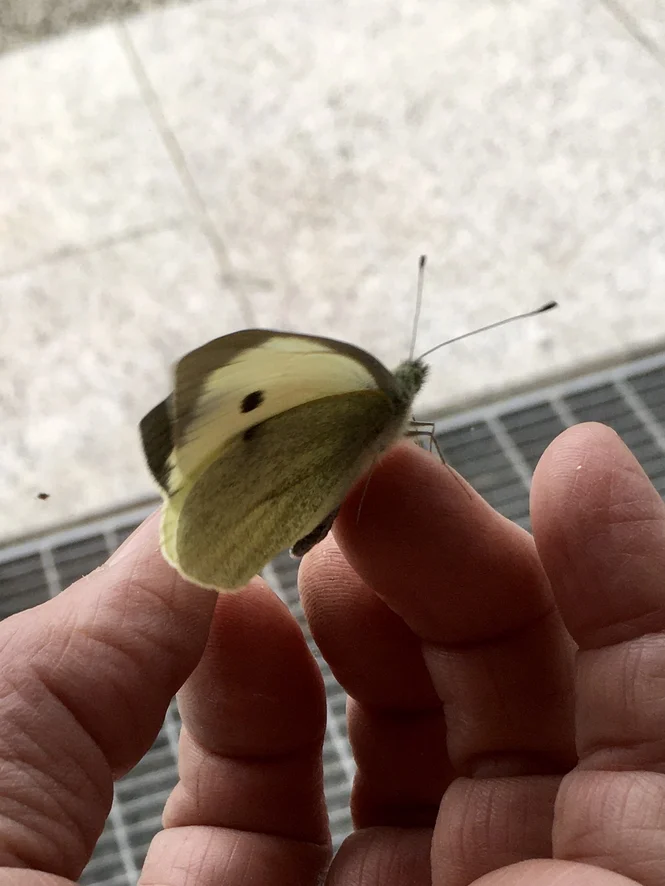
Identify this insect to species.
Pieris brassicae
